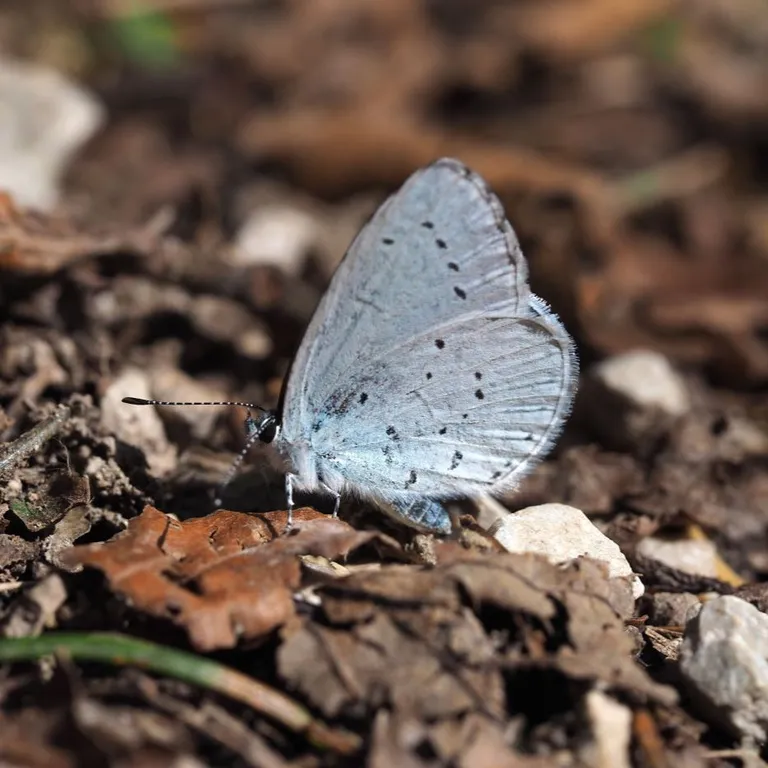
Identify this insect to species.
Celastrina argiolus
